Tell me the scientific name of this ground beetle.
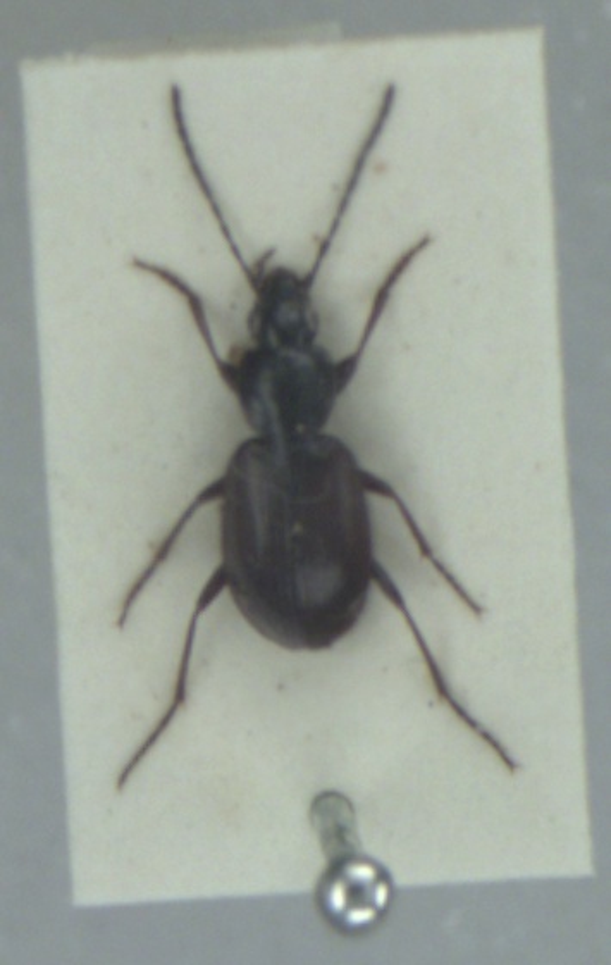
Agonum fuliginosum
